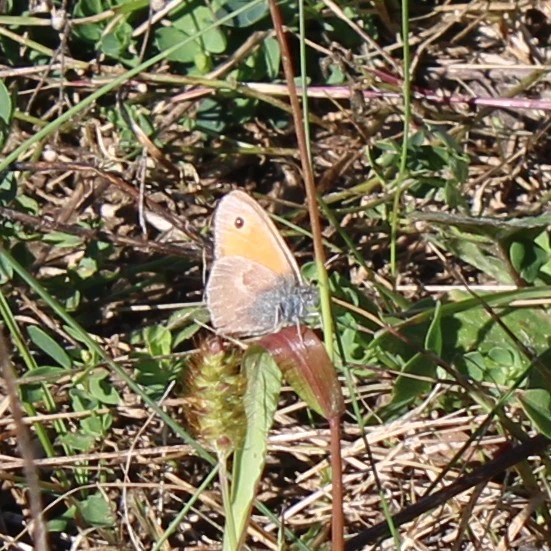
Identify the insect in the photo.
Coenonympha pamphilus
